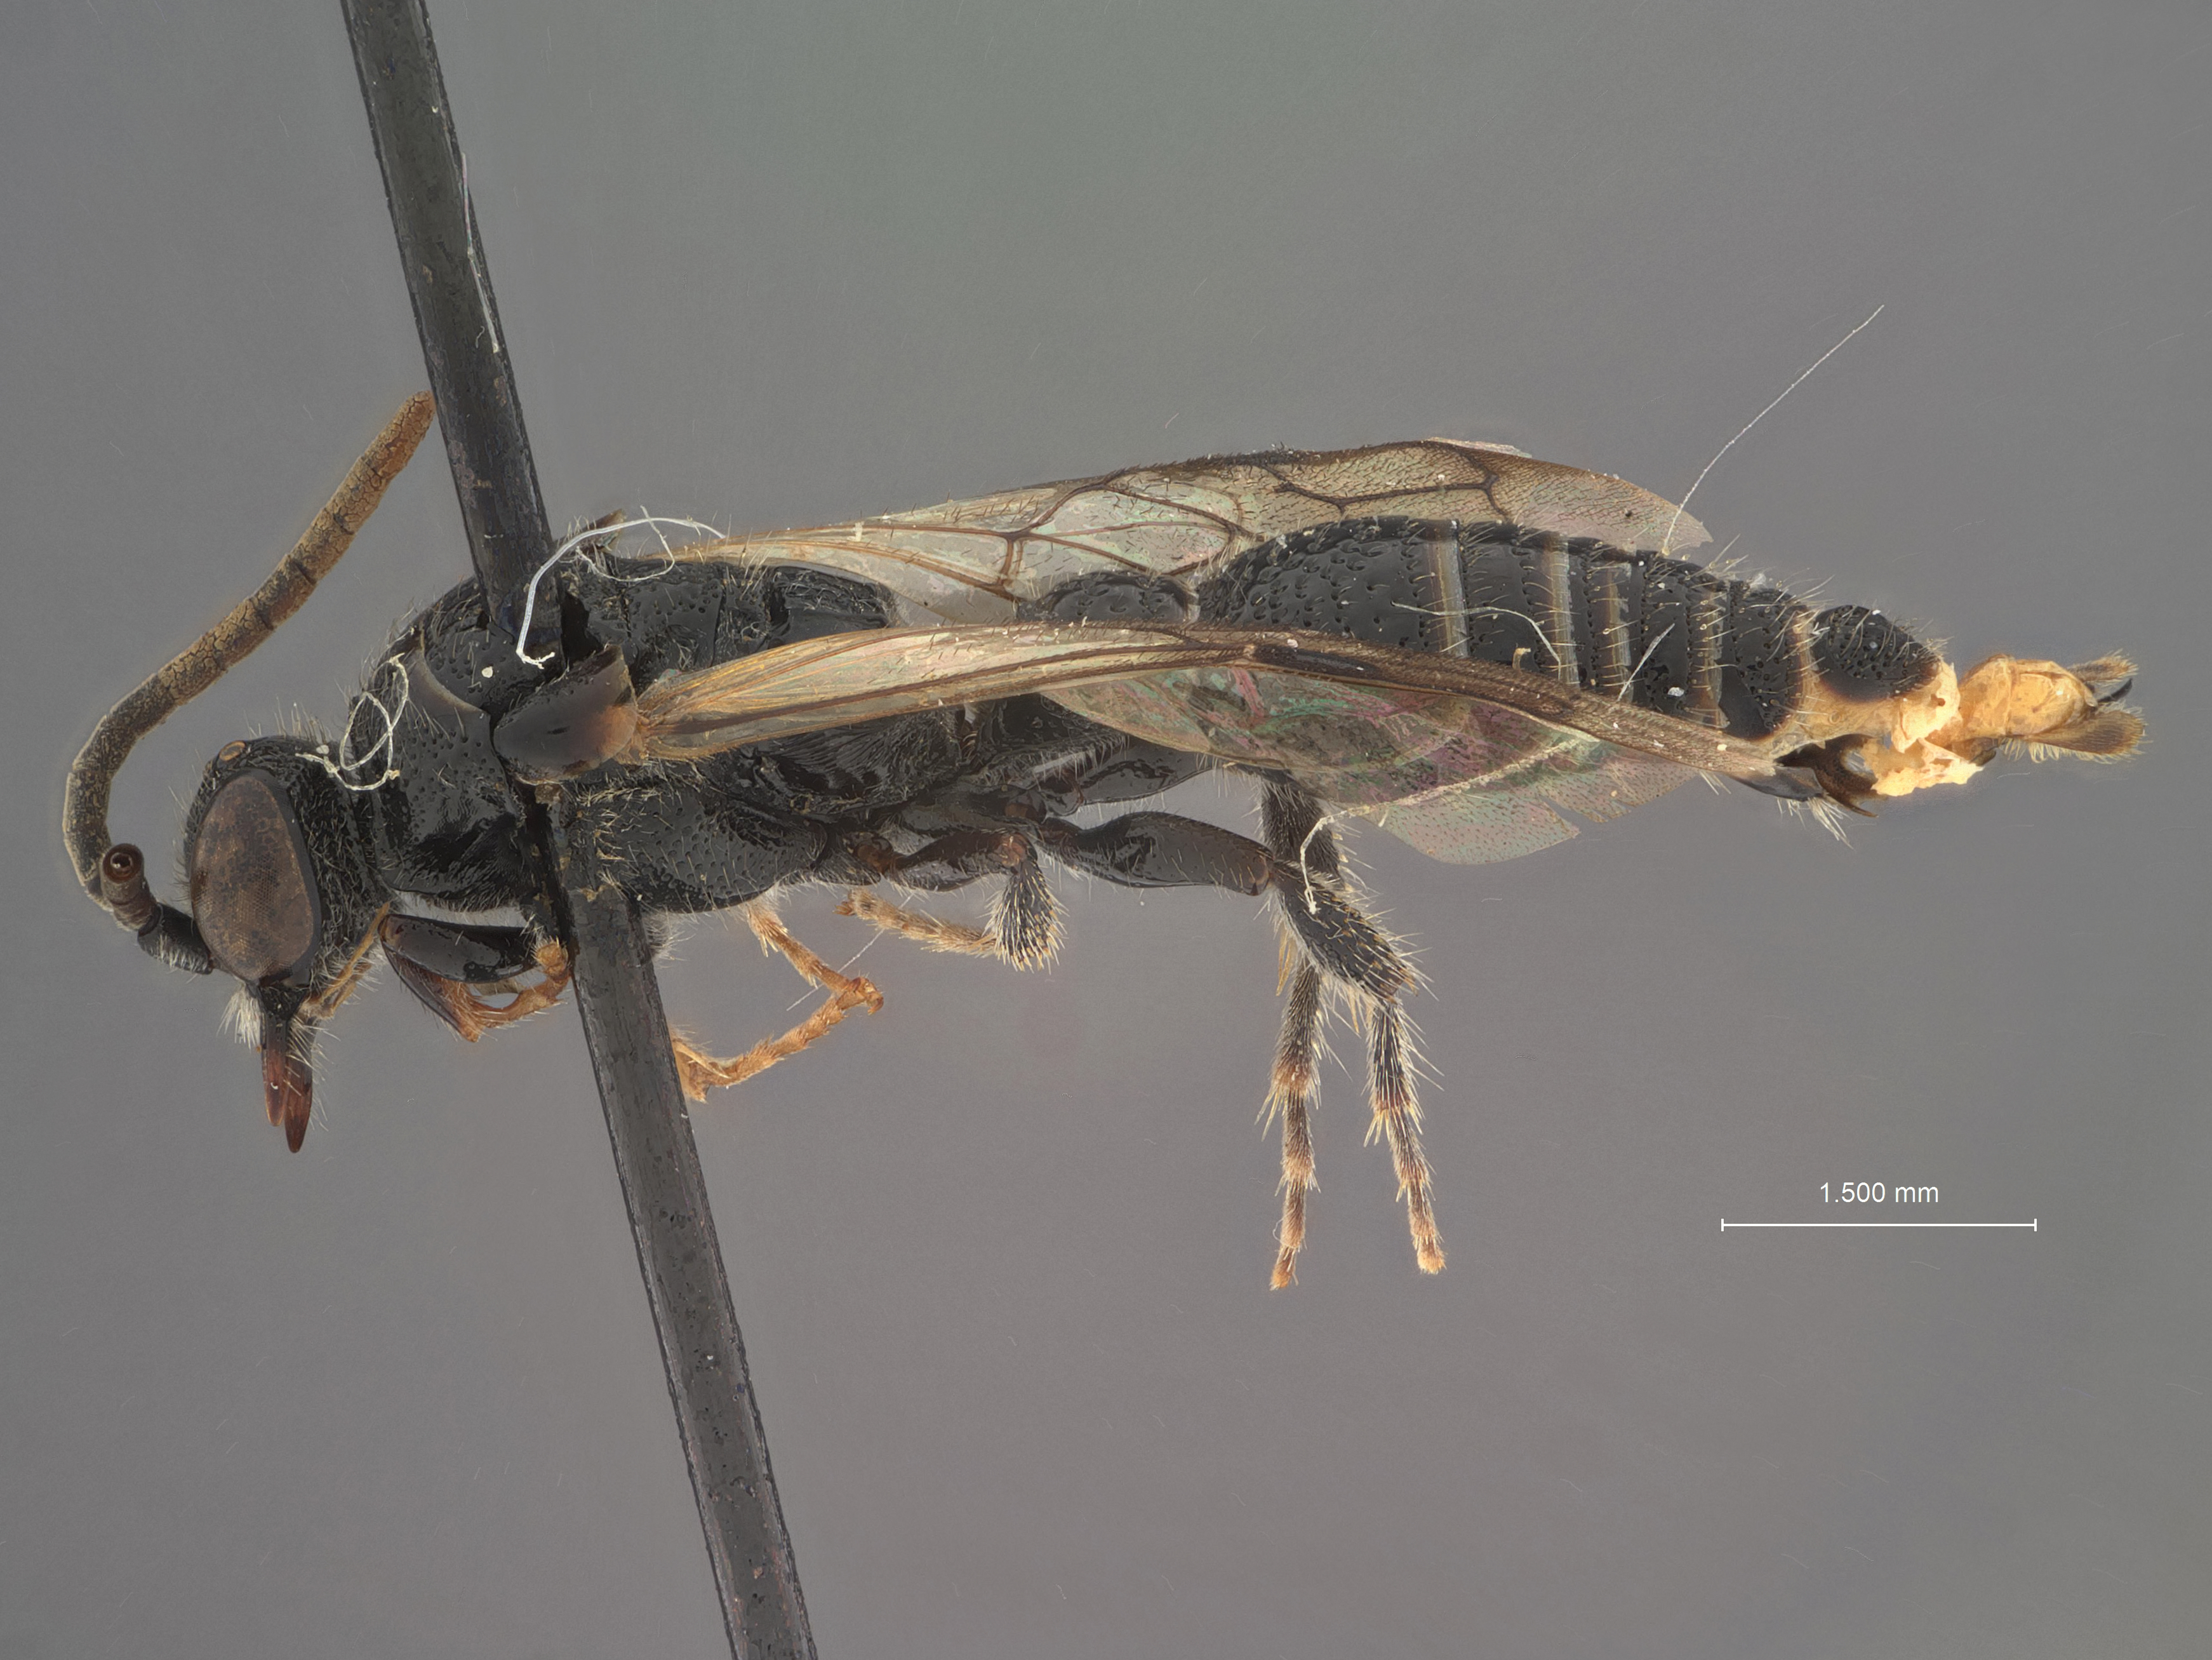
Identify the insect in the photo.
Krombeinia nitida
